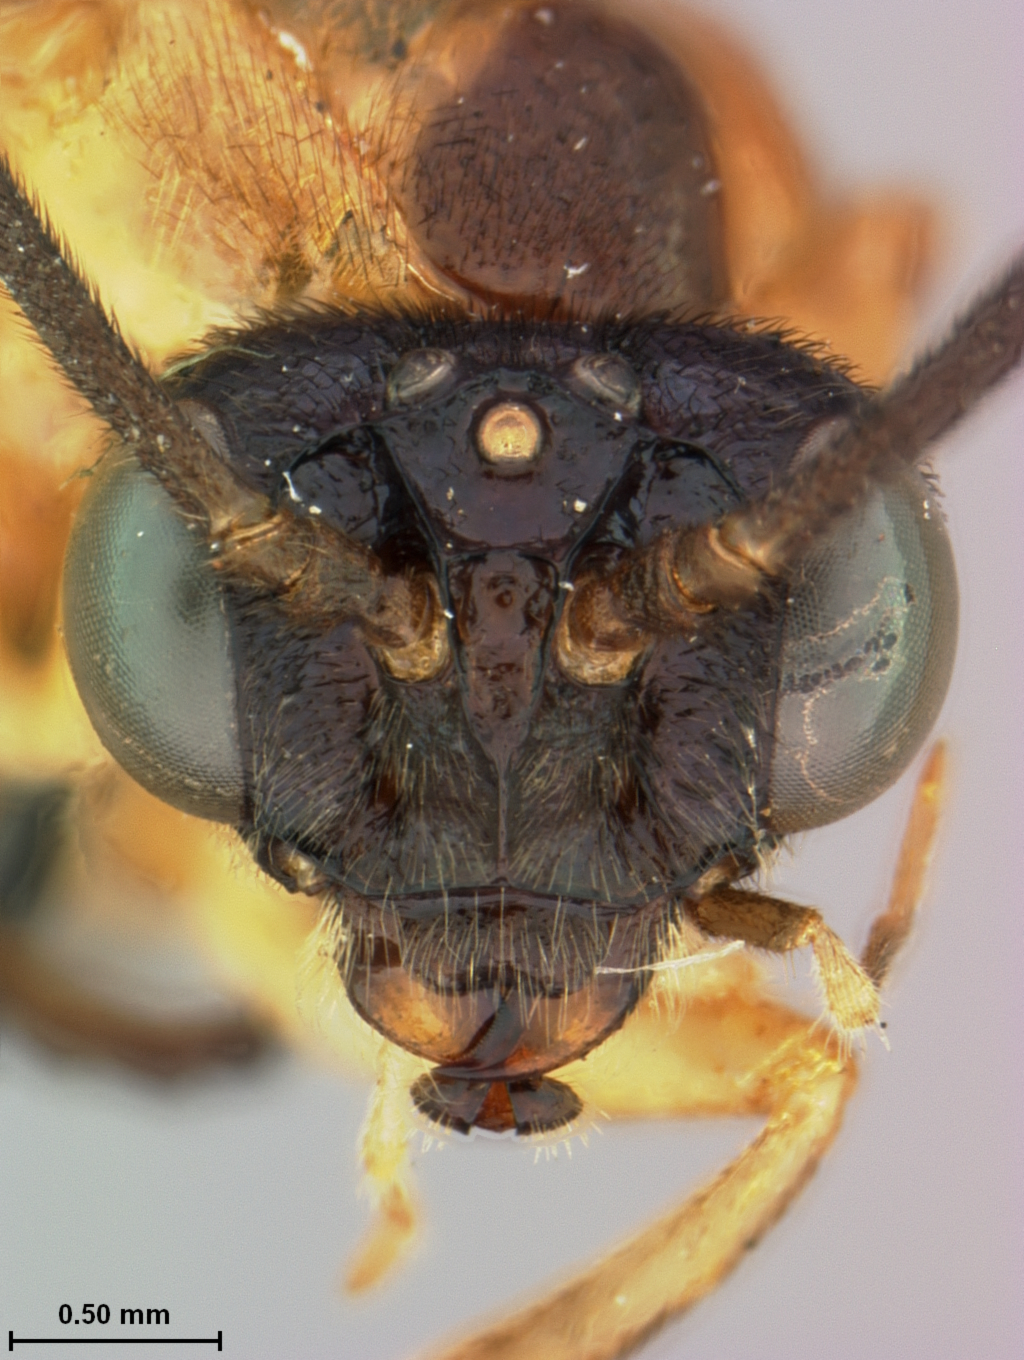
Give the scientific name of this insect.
Caloptilia nigrostoma
